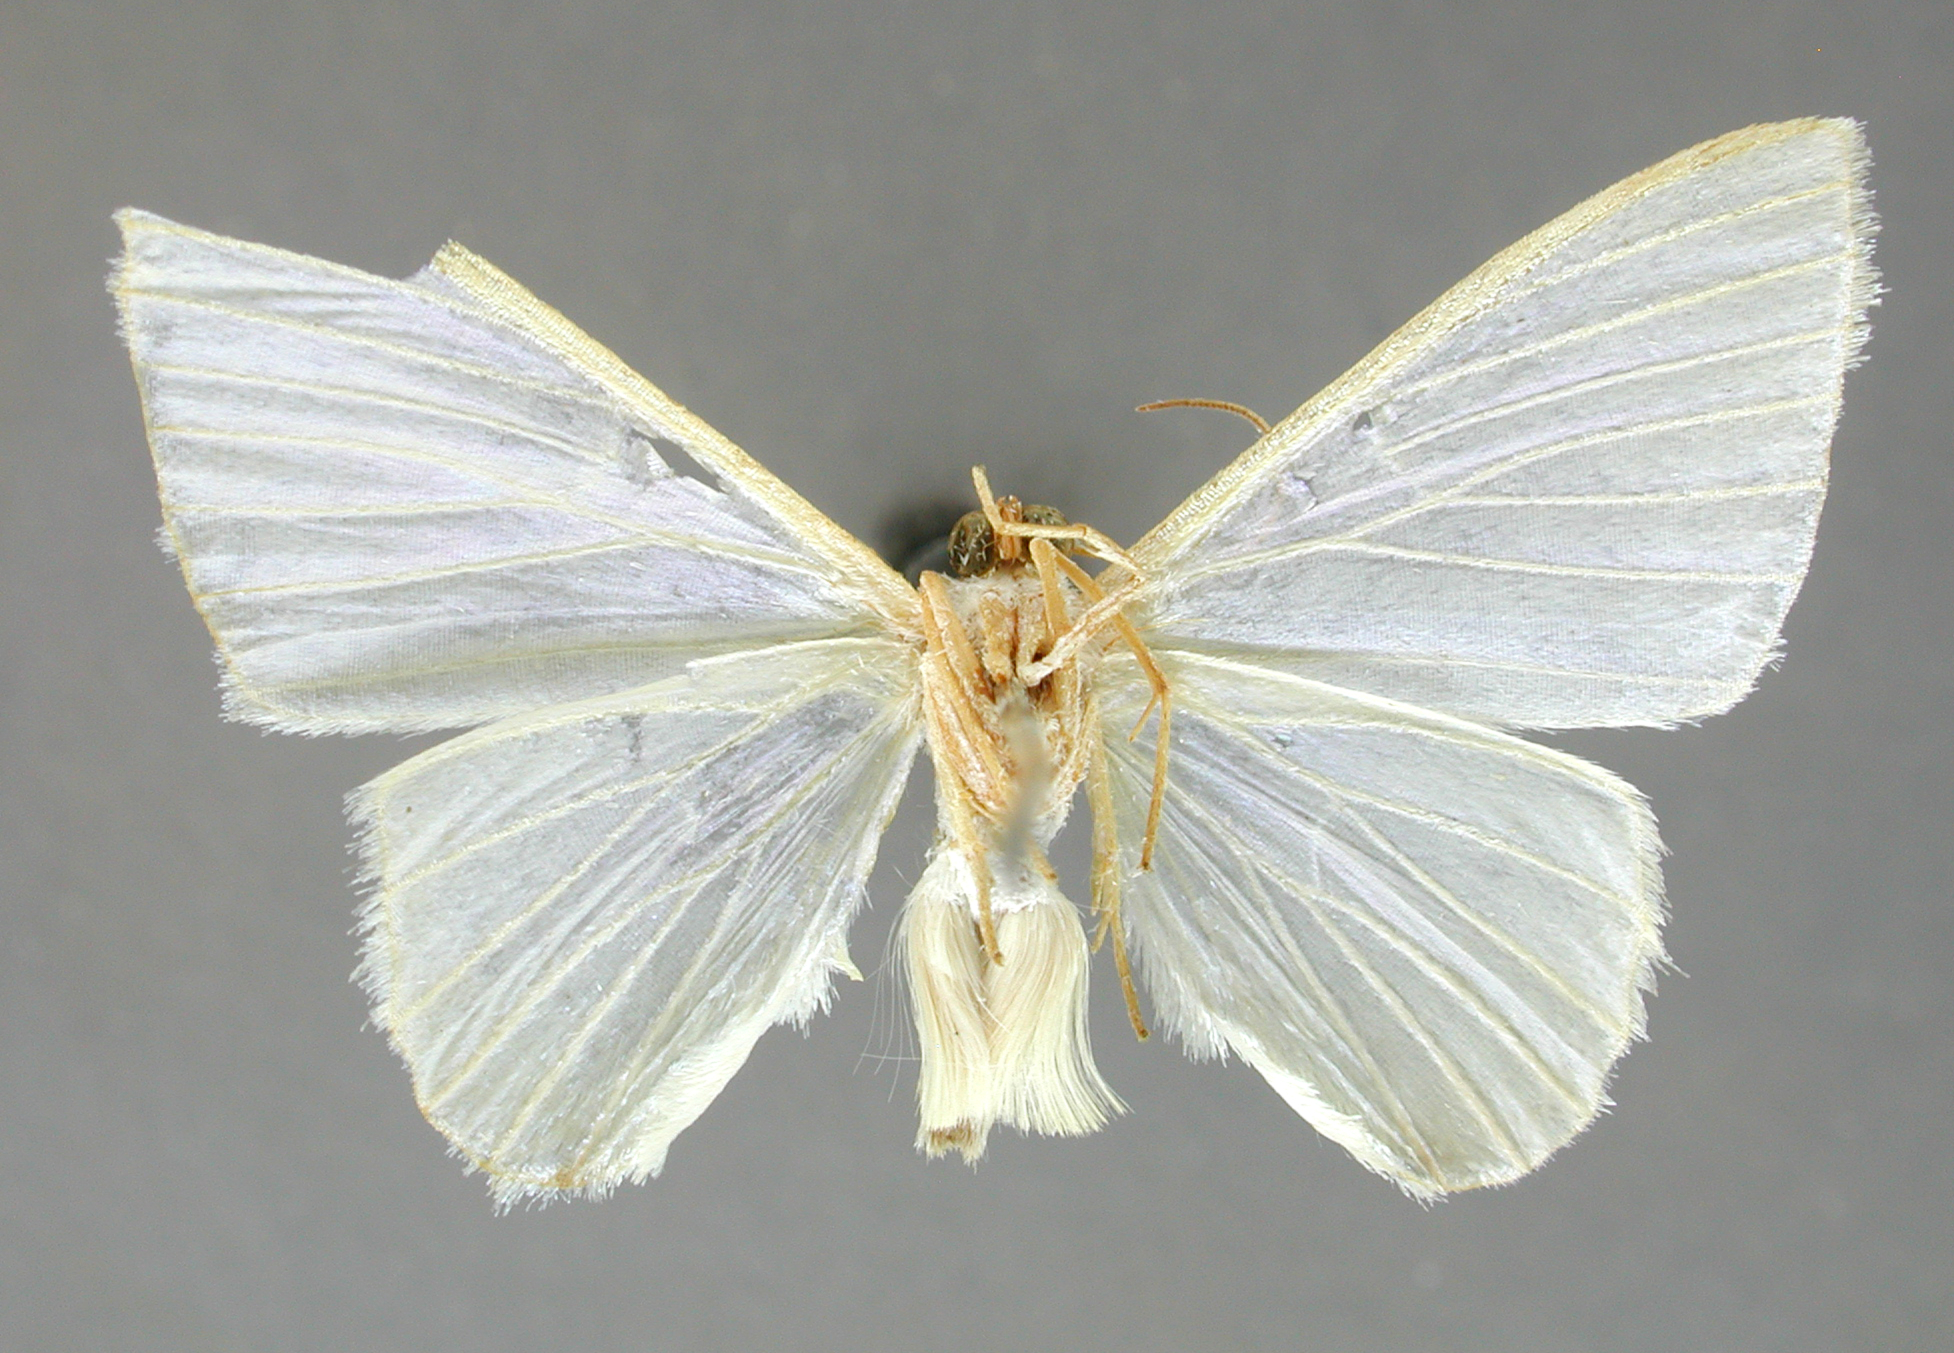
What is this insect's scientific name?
Cirrhosoma curvata
